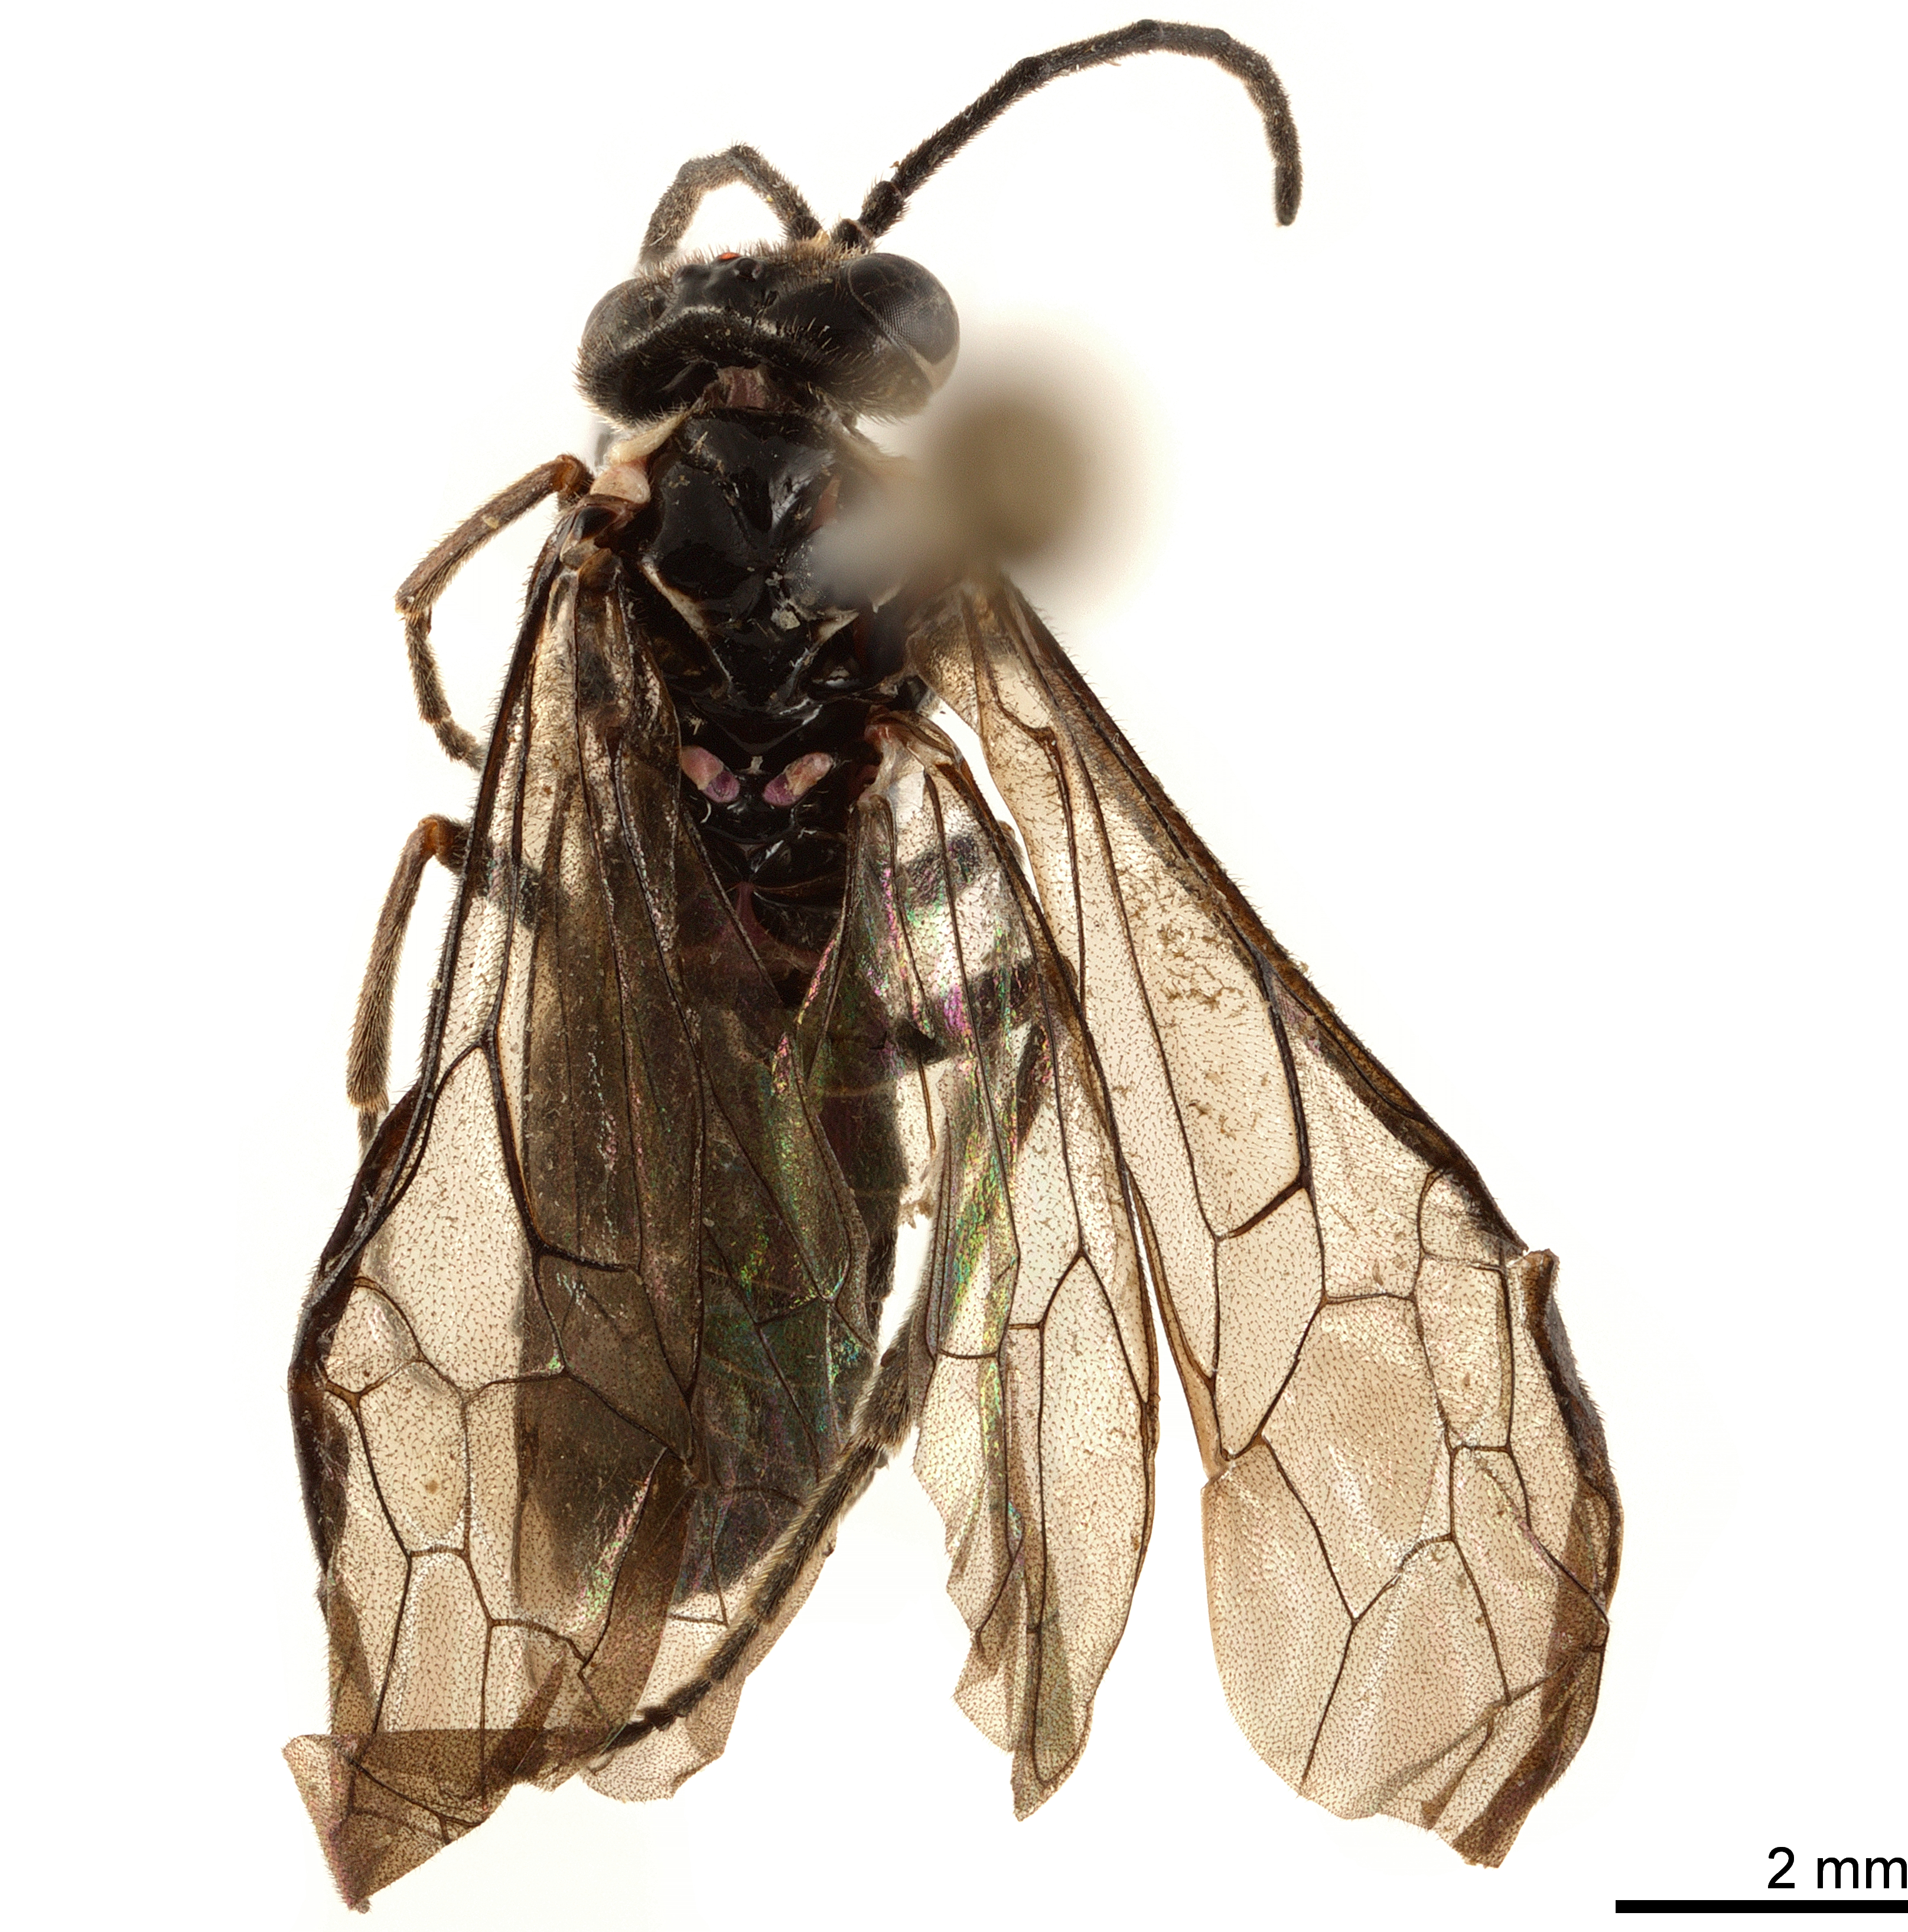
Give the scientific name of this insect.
Tioloma nigrita
